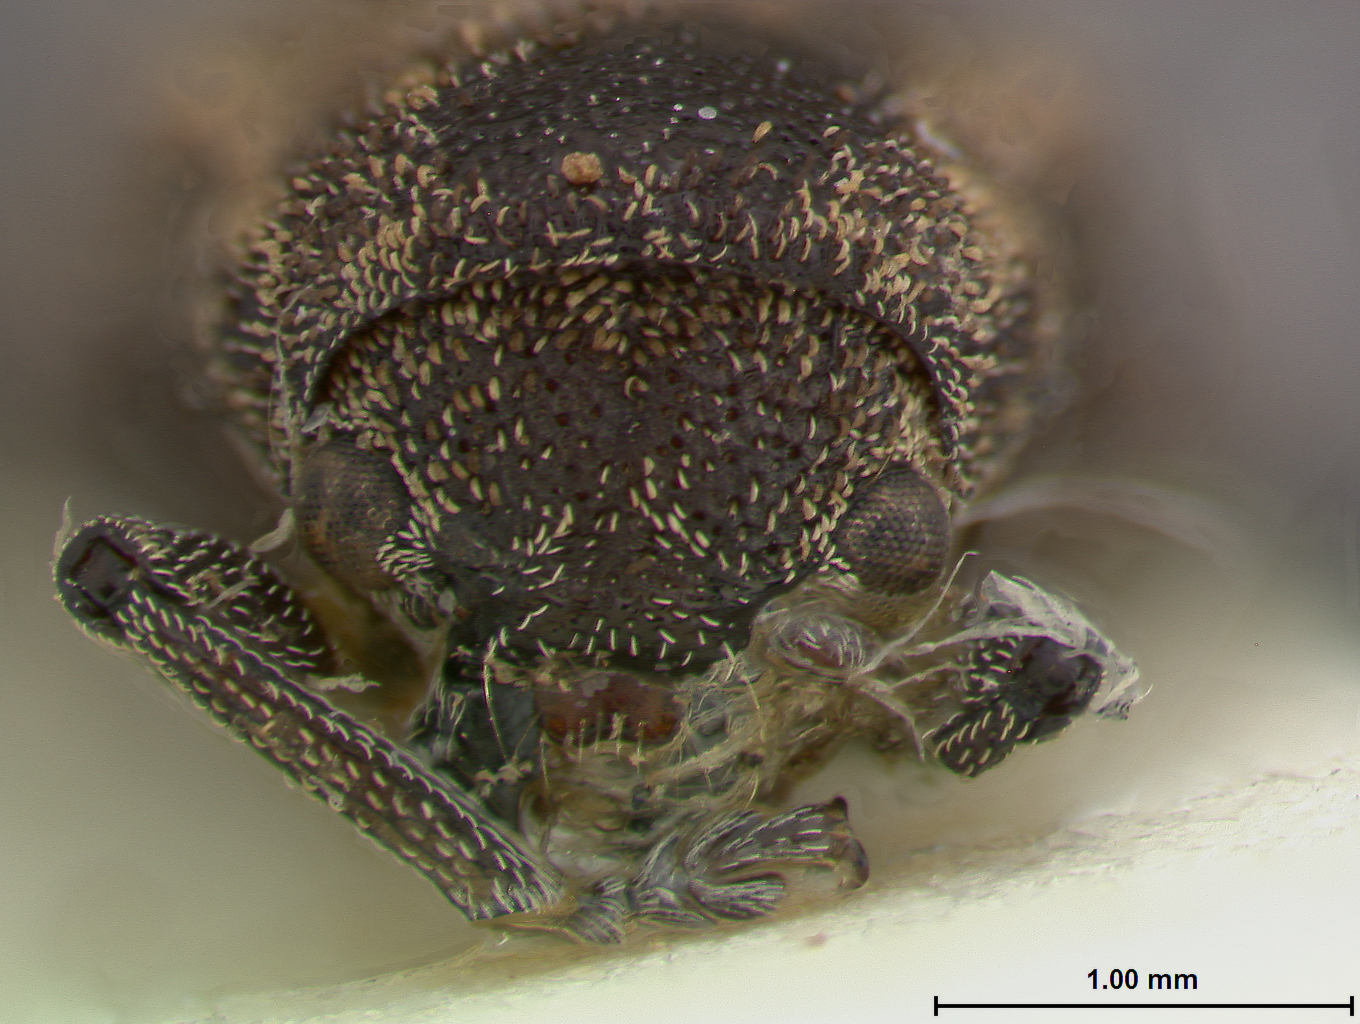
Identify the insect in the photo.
Myochrous mamorensis
